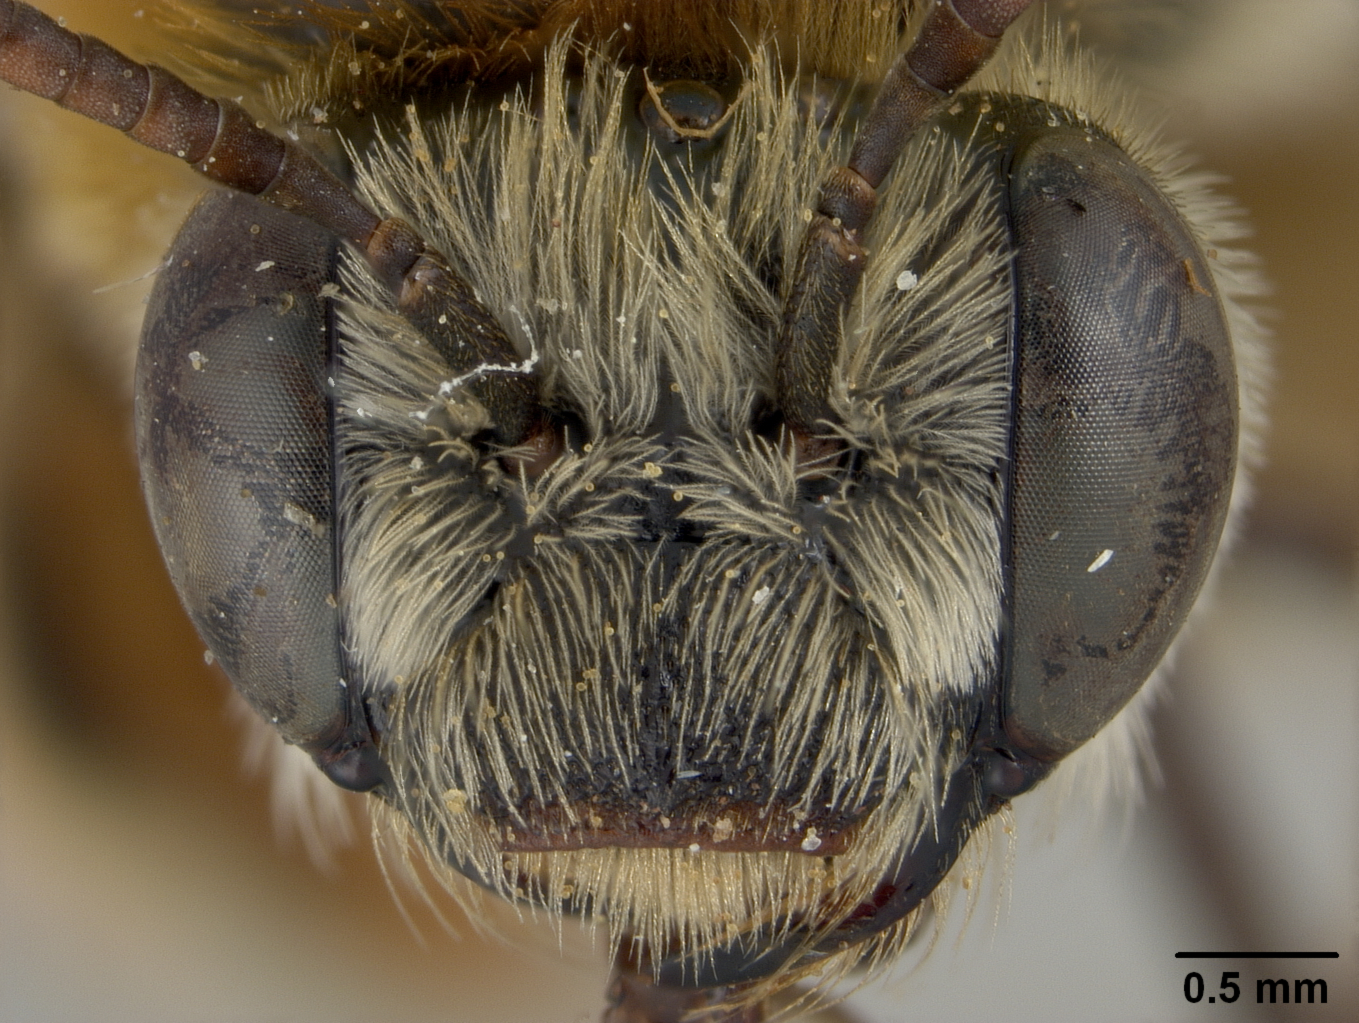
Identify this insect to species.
Exomalopsis perconcinna
